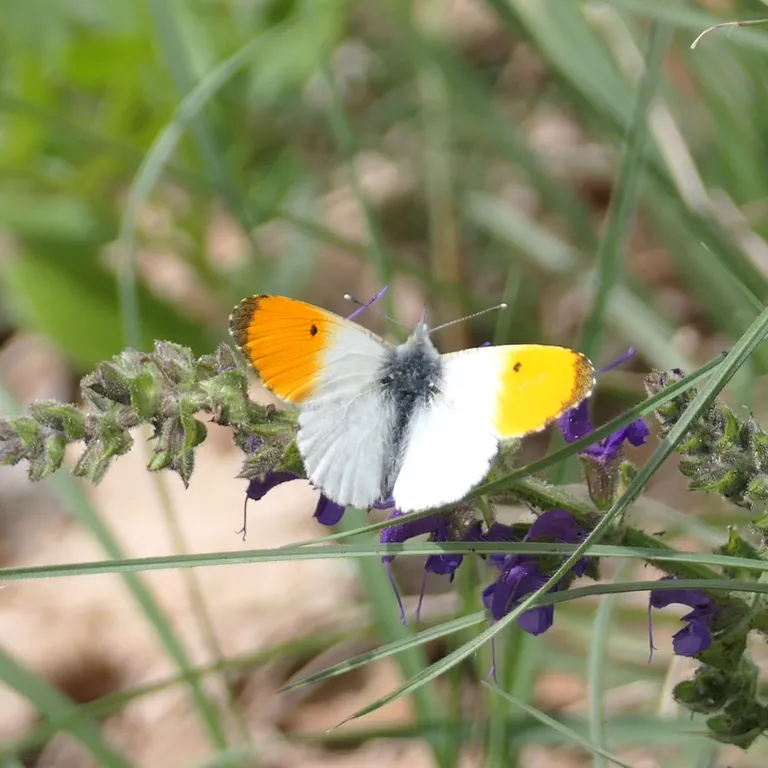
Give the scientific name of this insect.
Anthocharis cardamines
